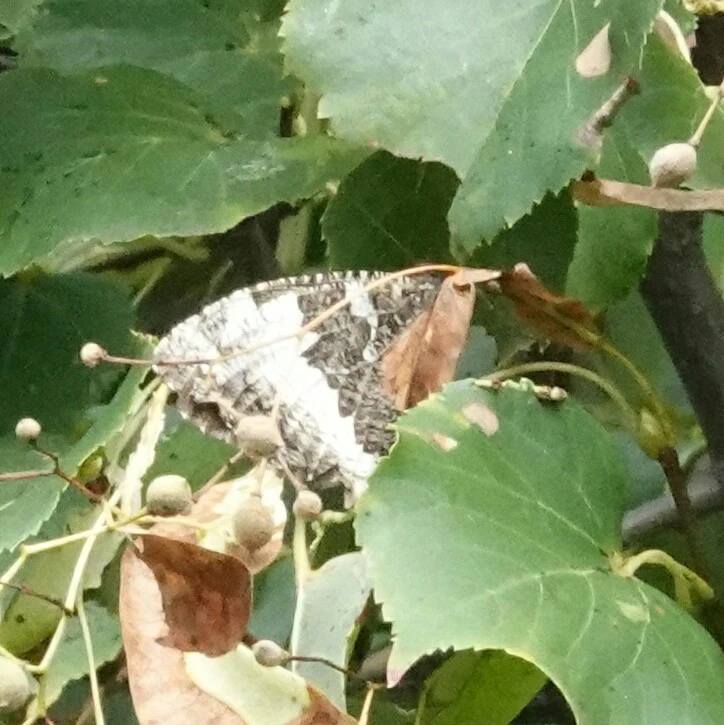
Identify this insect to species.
Brintesia circe
